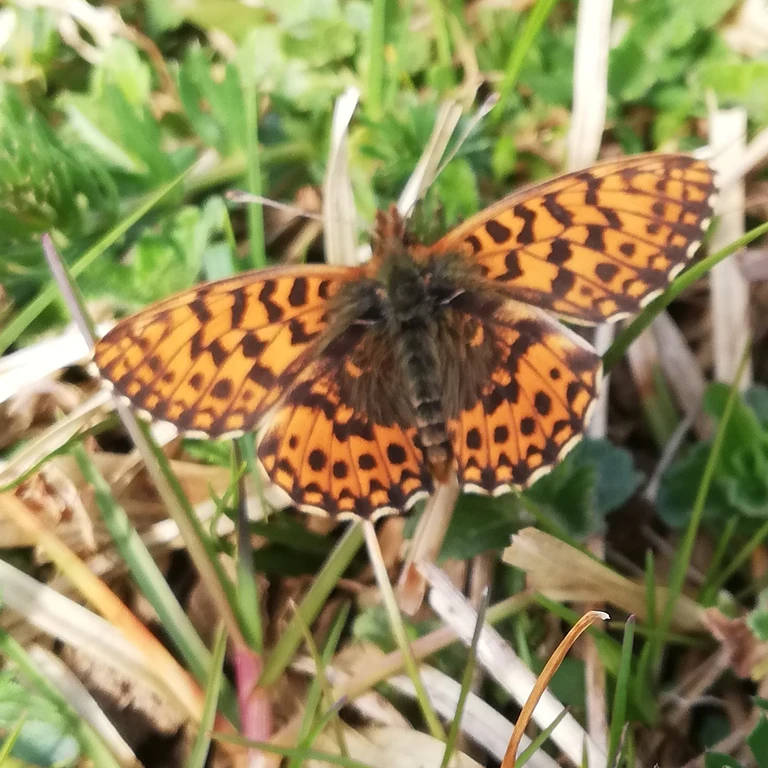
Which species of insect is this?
Boloria dia
